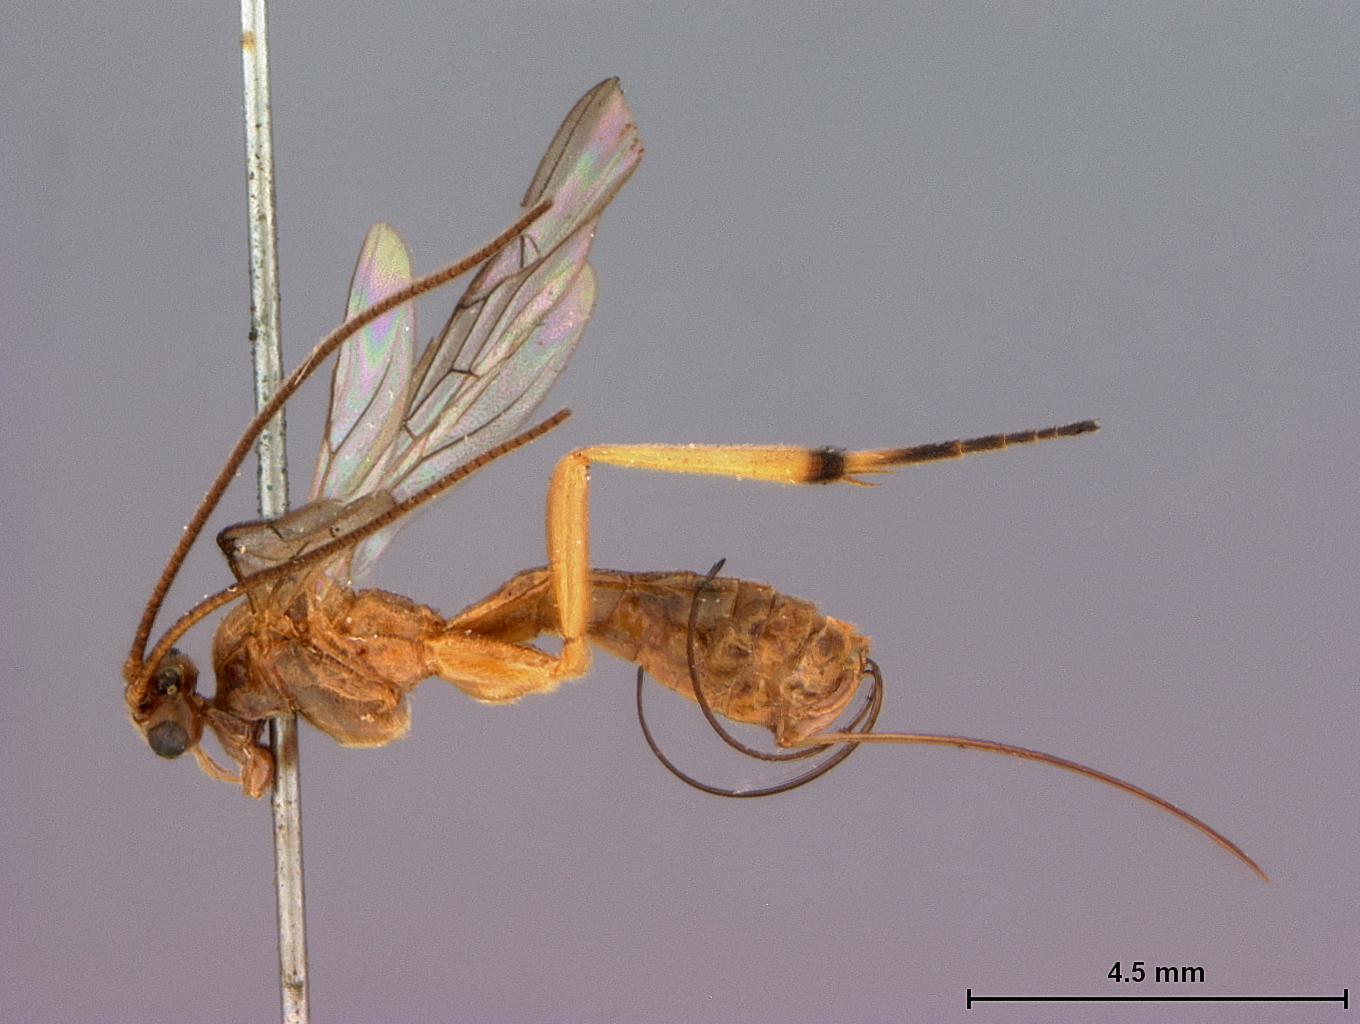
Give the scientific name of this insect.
Stantonia bakeri
